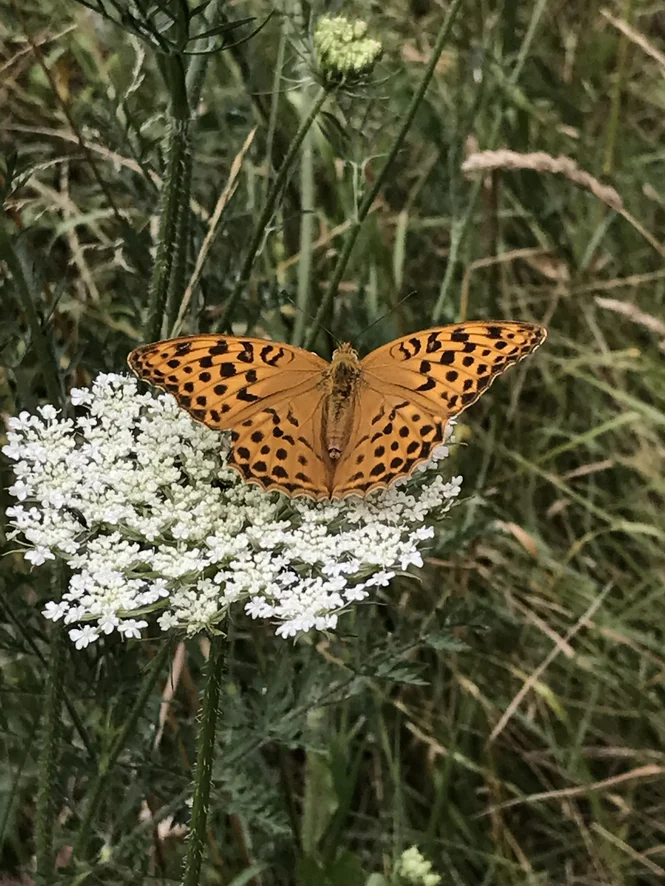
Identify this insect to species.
Argynnis paphia
